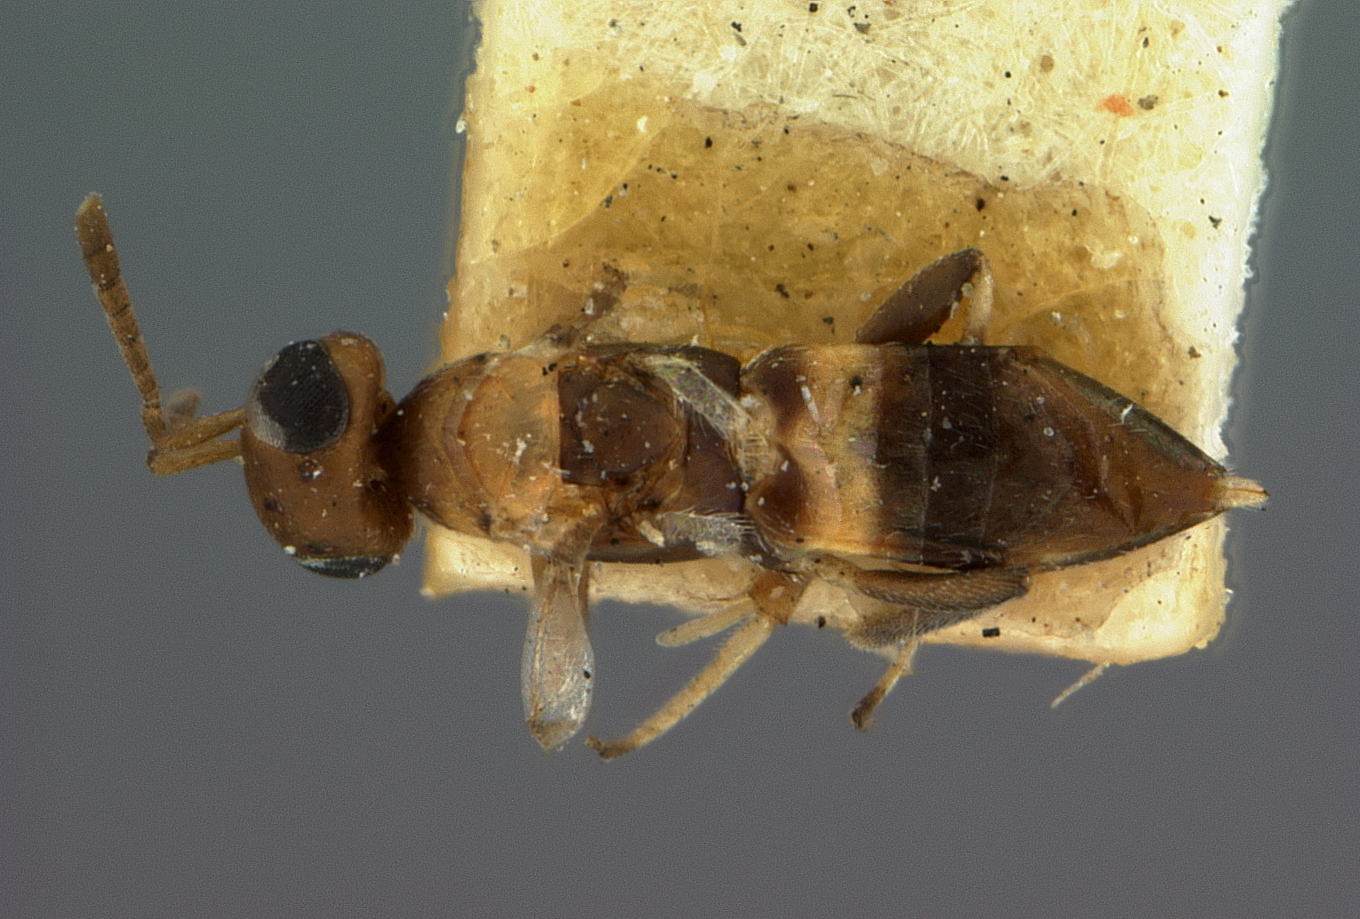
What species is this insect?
Choreia flavicincta
